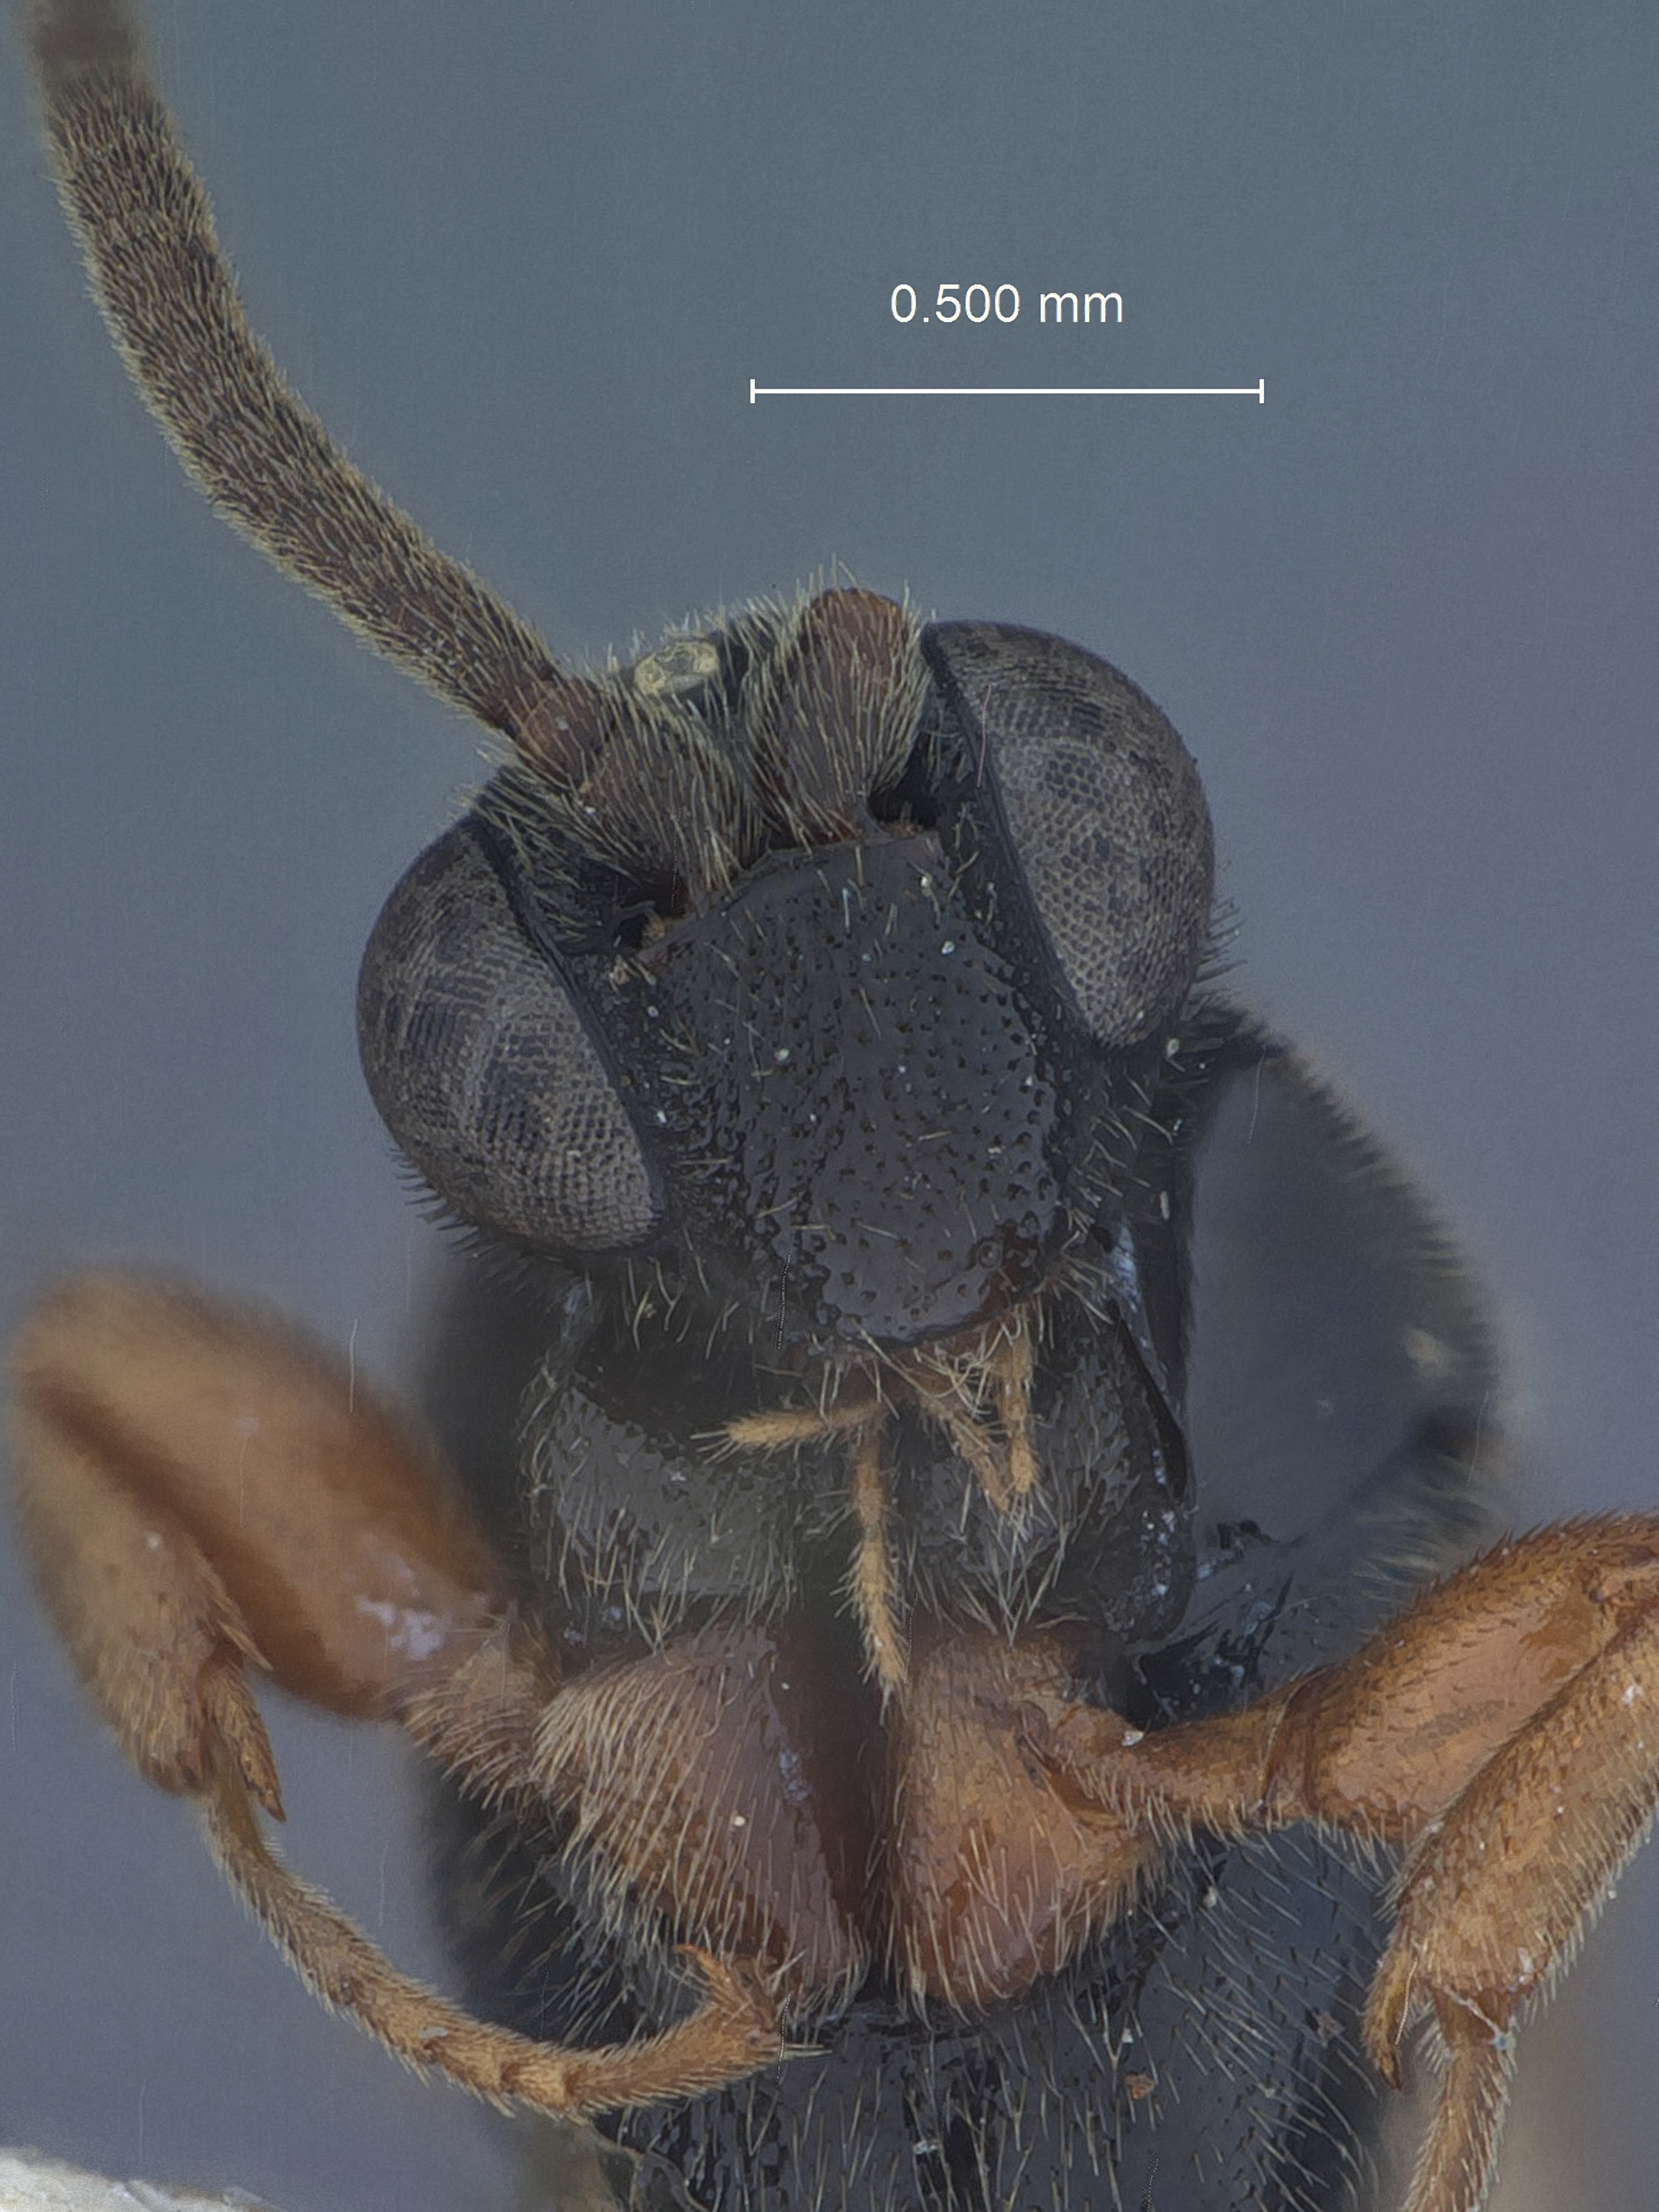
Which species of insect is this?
Stethoncus arcticus
